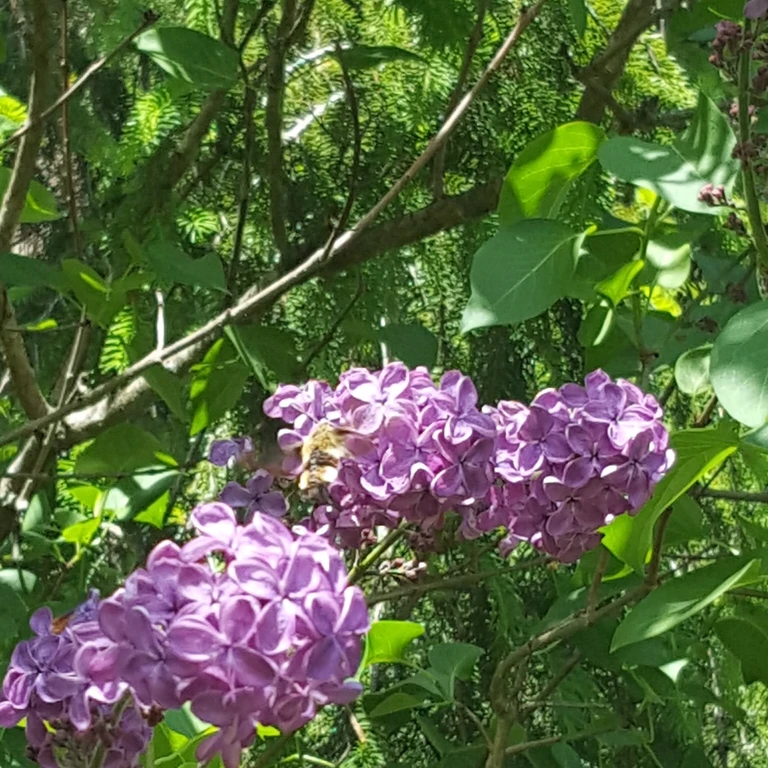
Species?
Hemaris fuciformis
